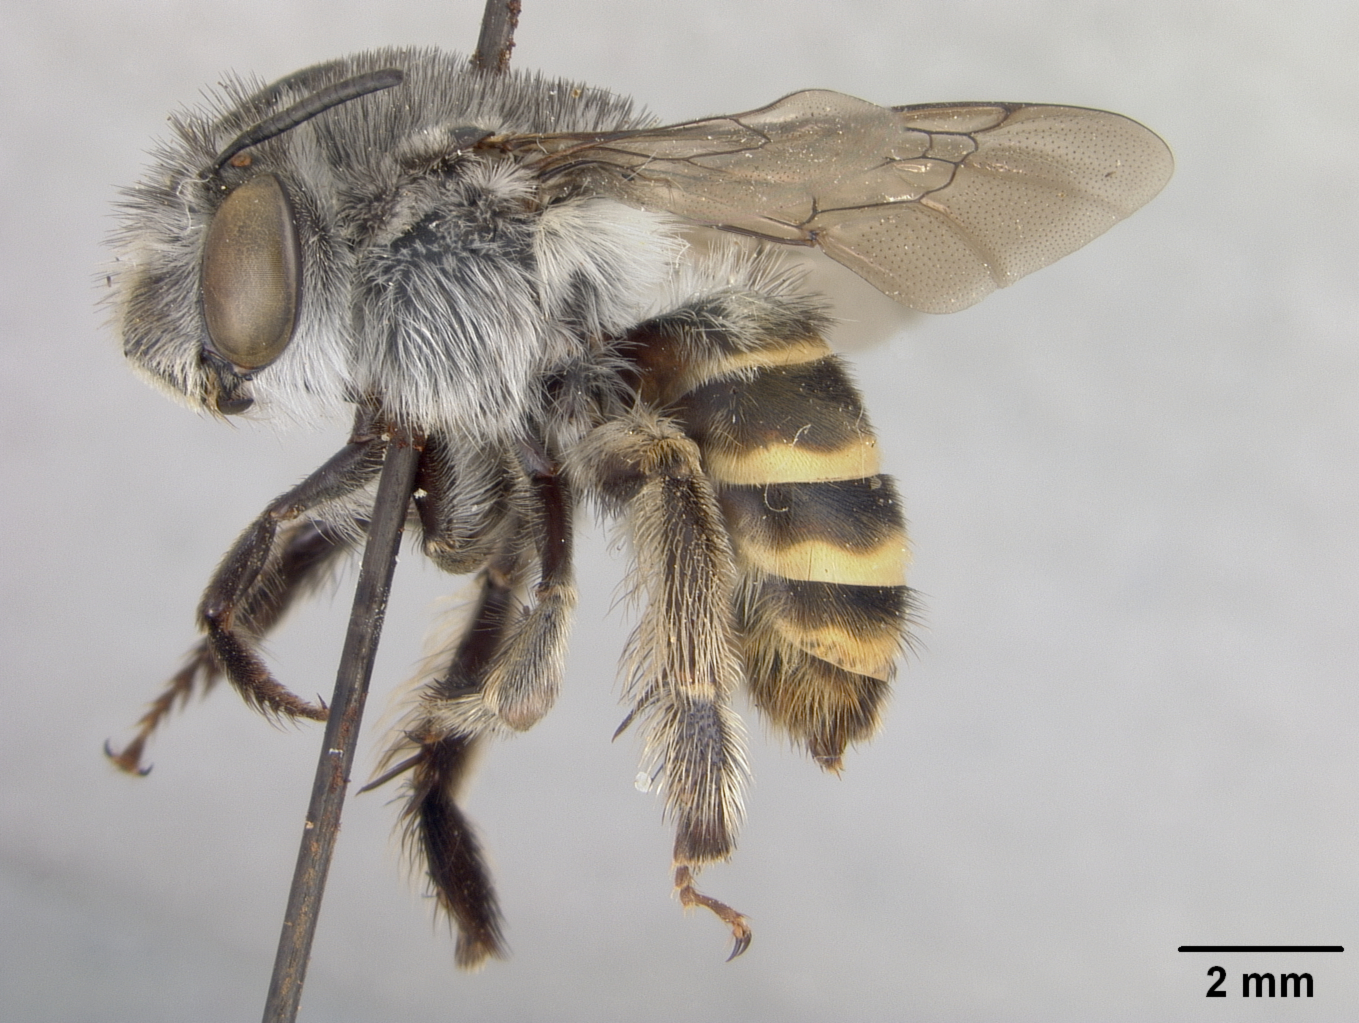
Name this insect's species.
Anthophora popenoei
